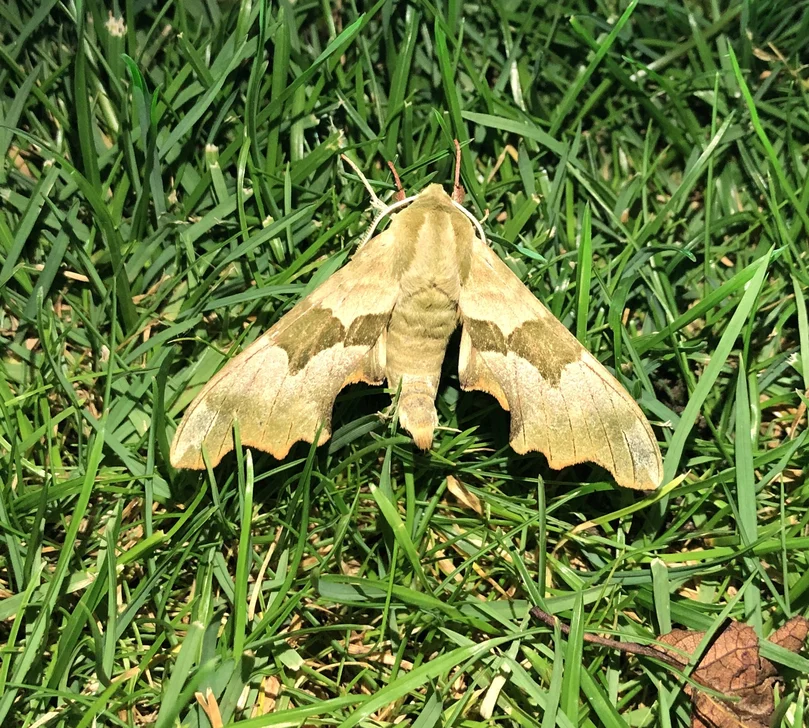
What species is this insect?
Mimas tiliae
